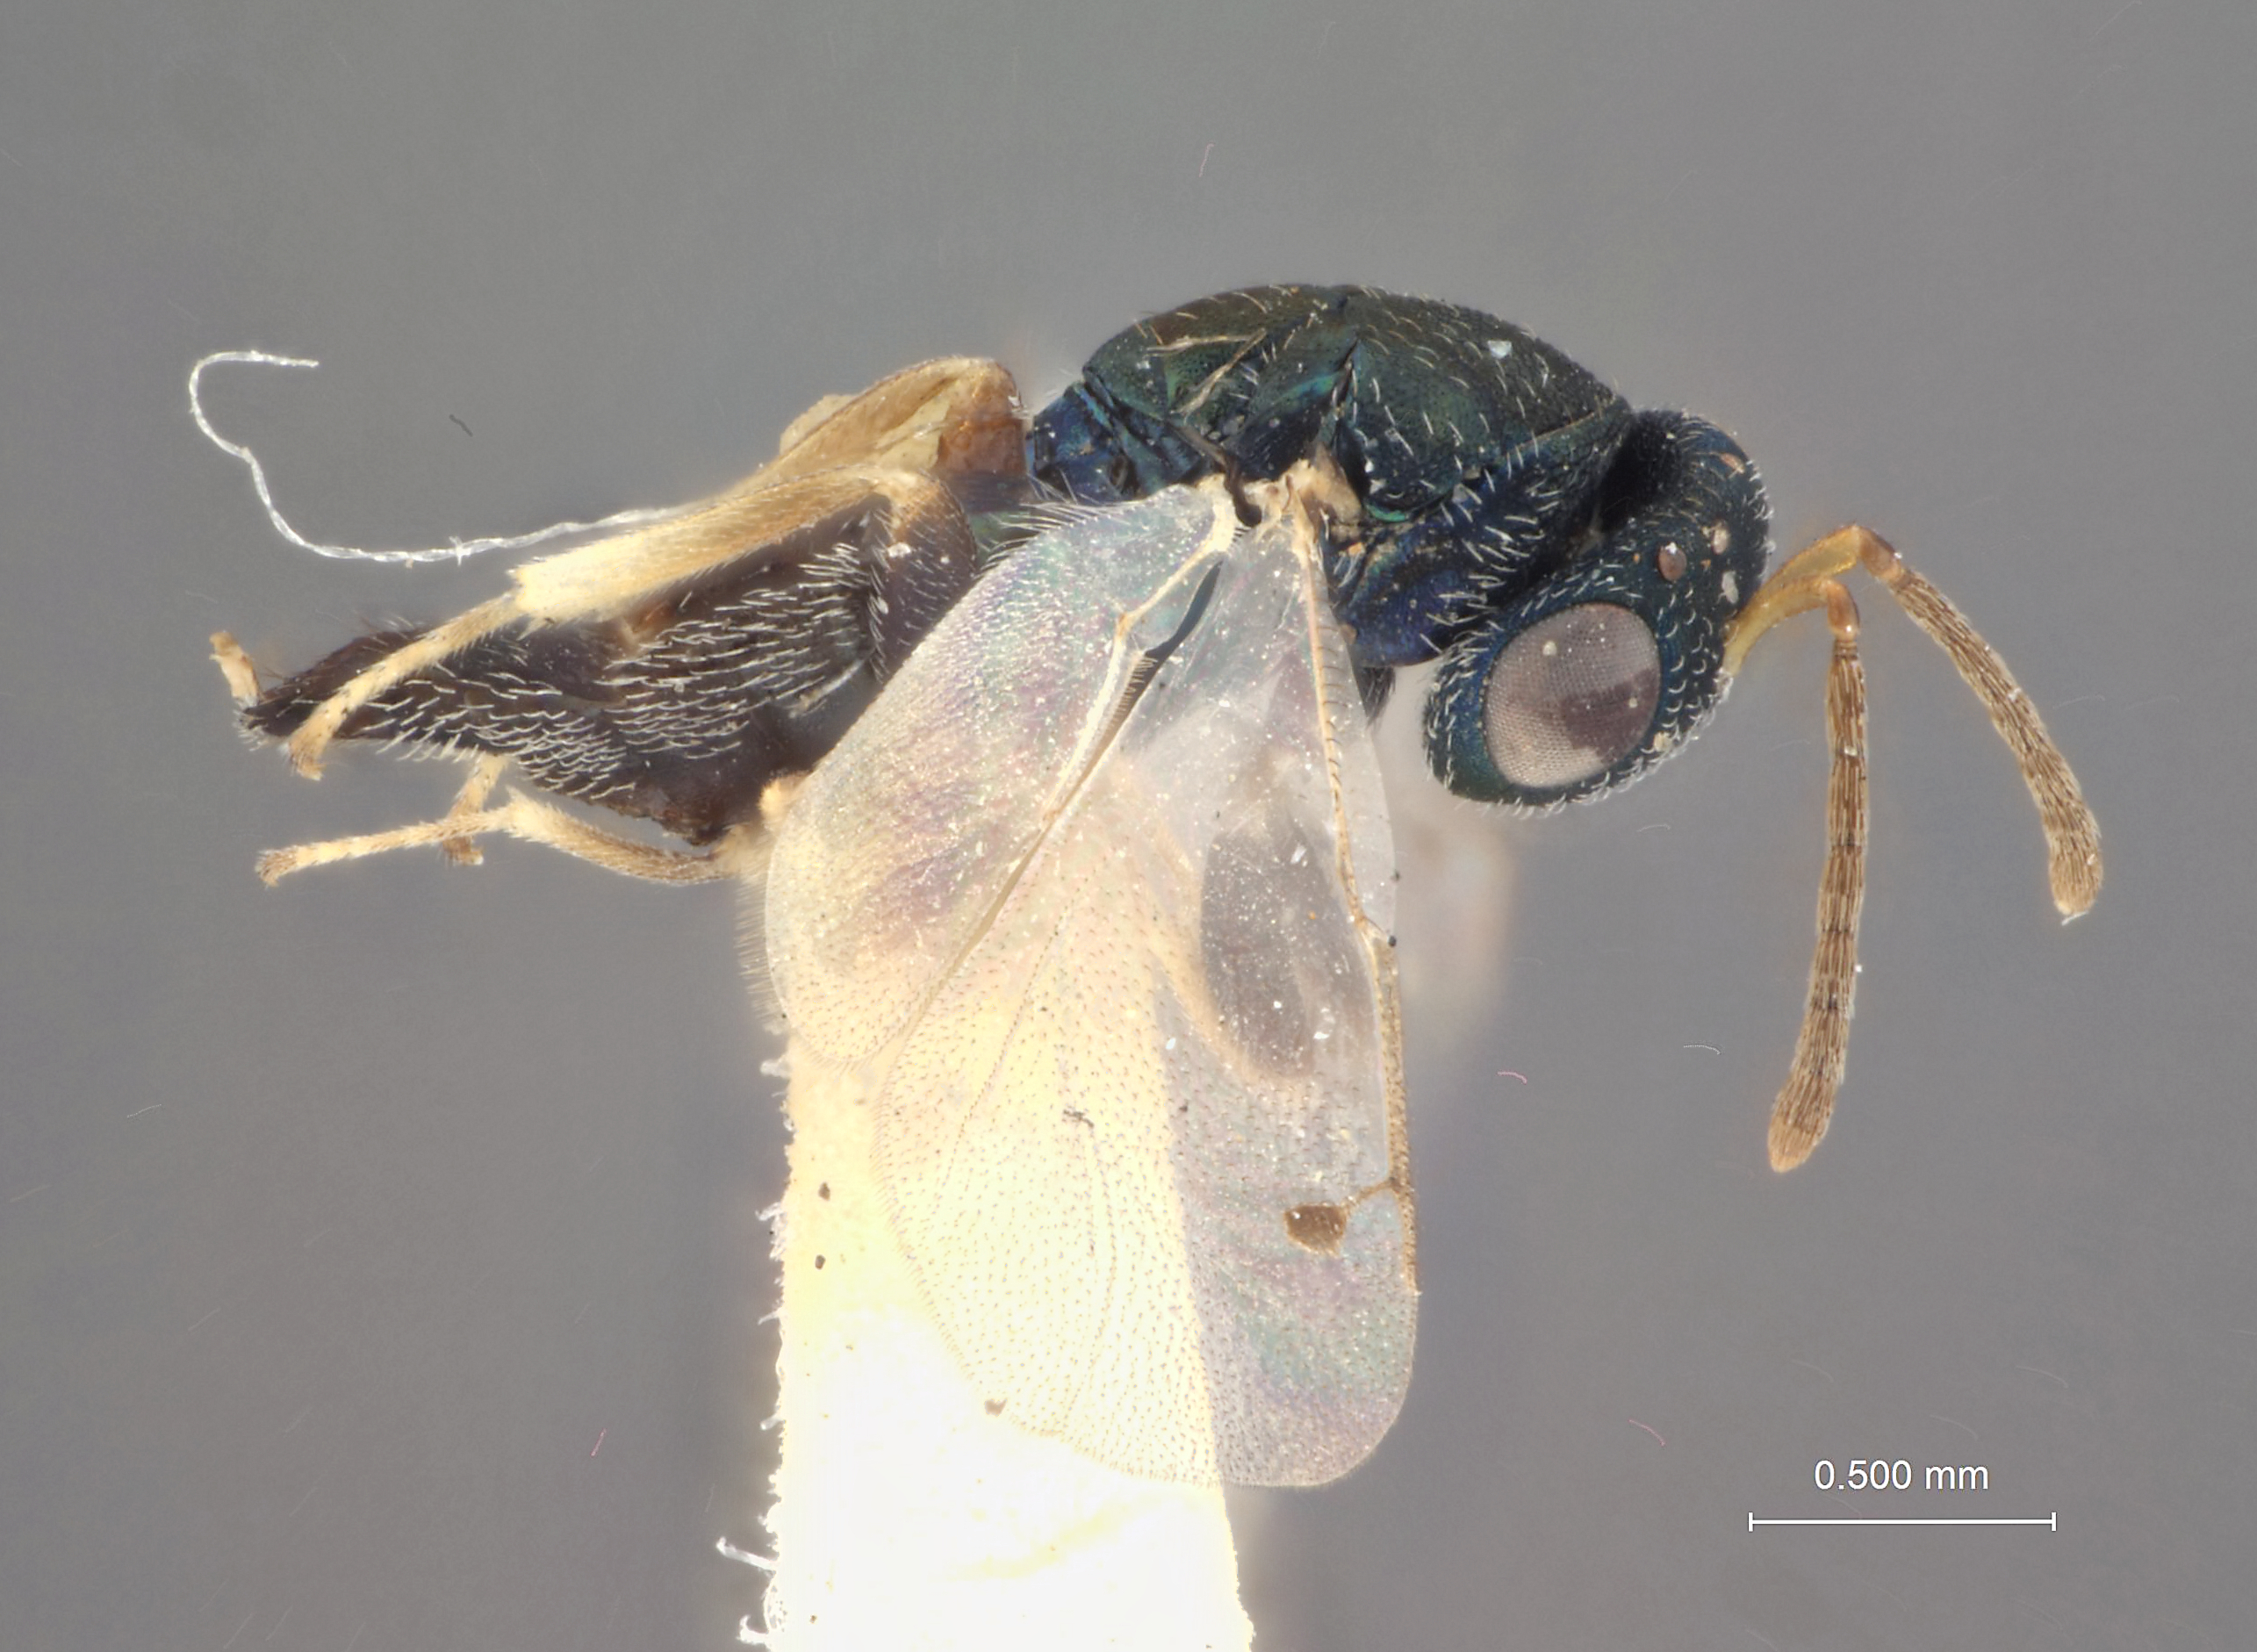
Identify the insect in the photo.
Dinotus agrilli
